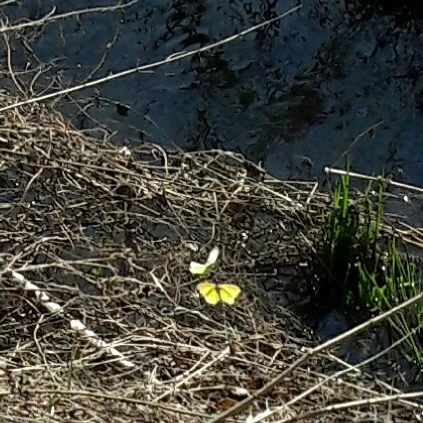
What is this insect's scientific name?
Gonepteryx rhamni
